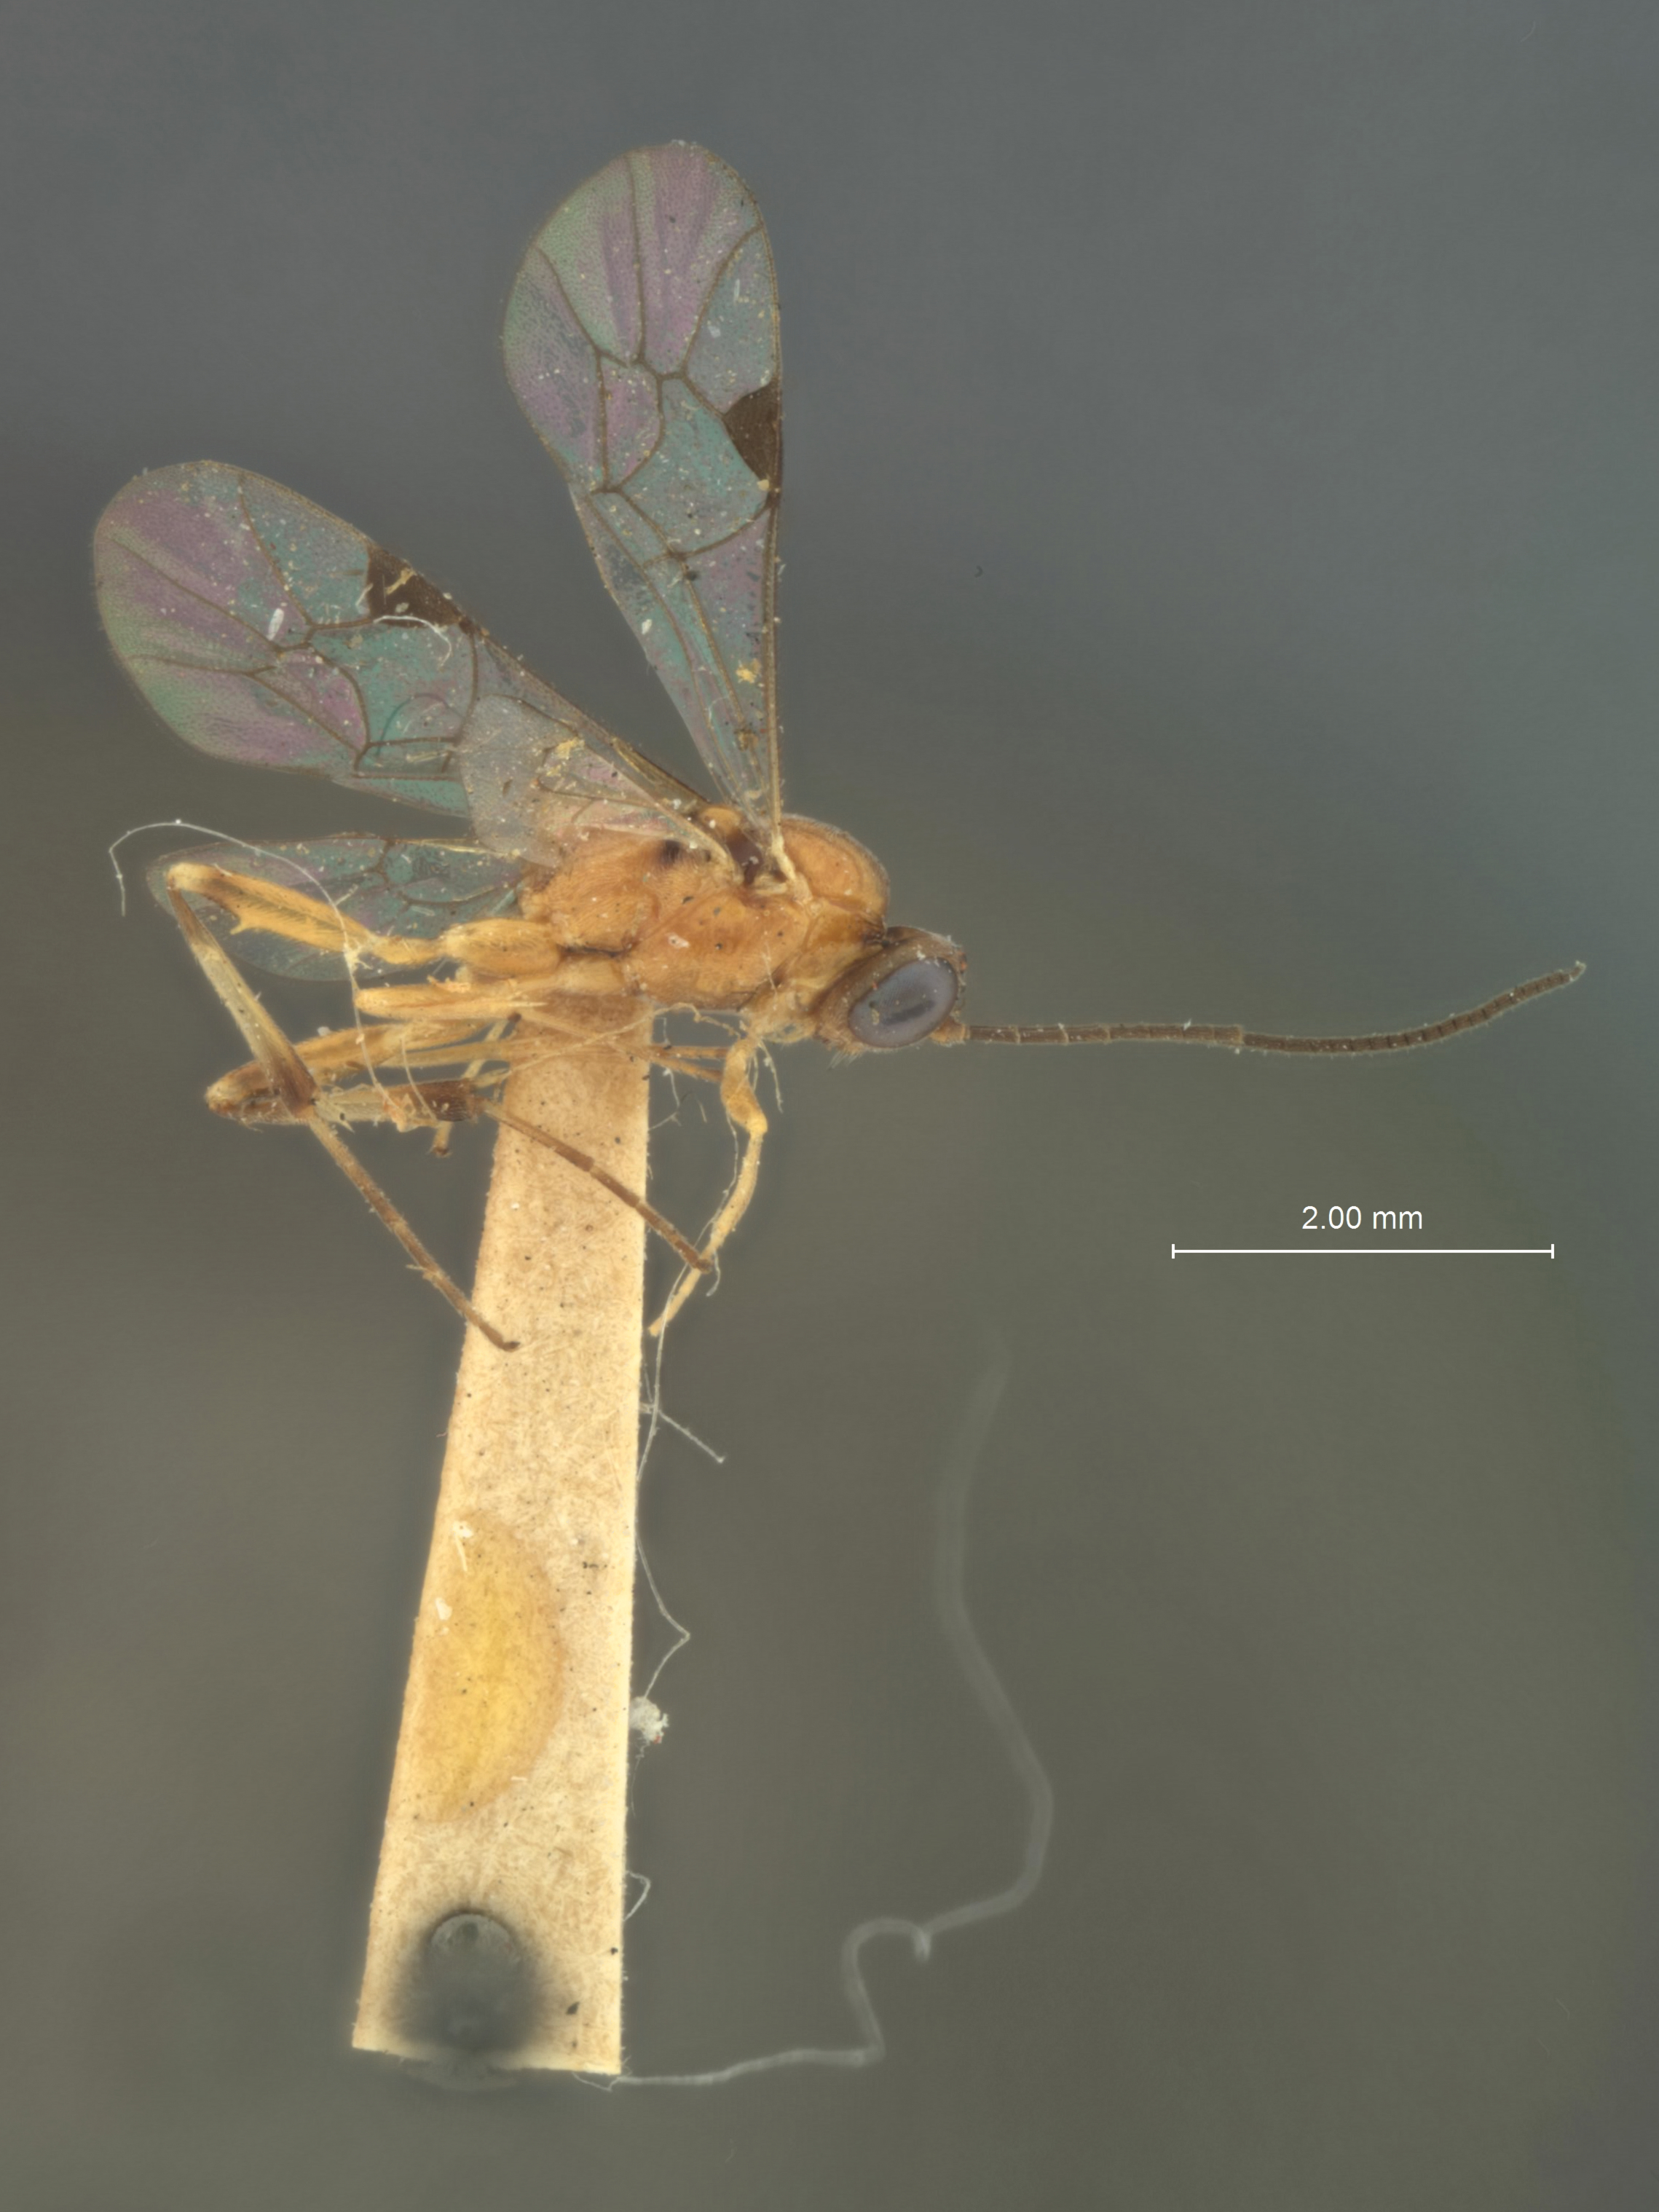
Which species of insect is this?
Pristomerus euryptychiae
